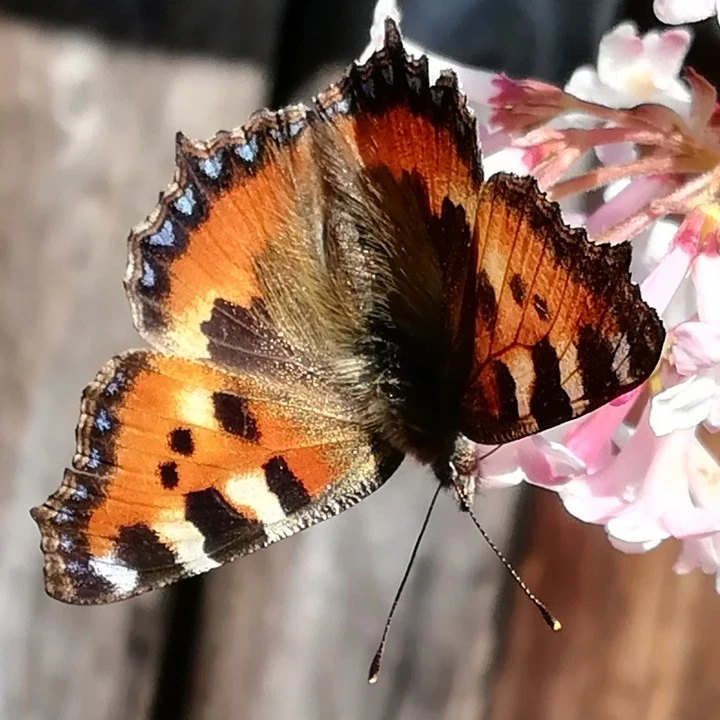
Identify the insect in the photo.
Aglais urticae
